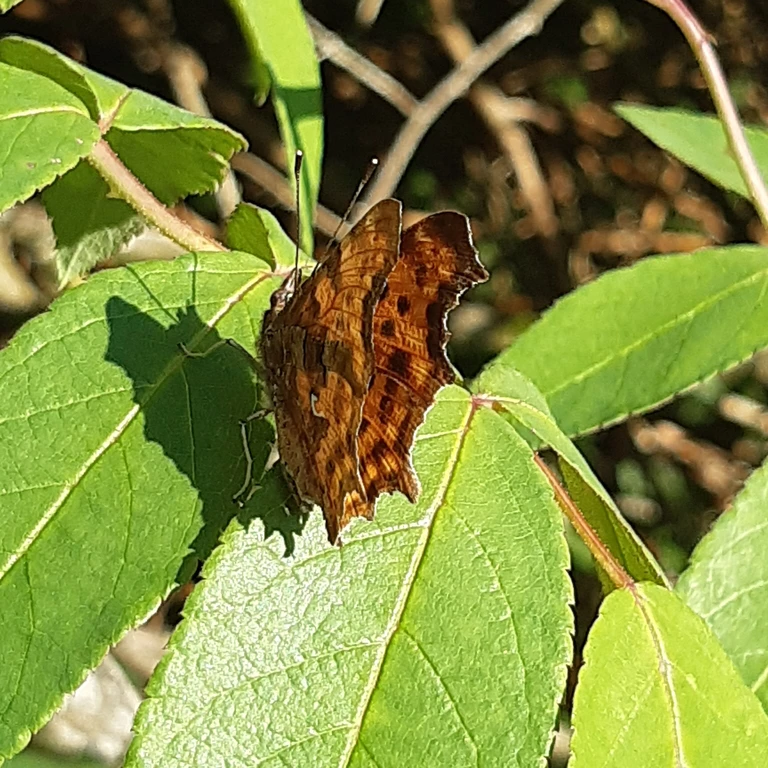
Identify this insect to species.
Polygonia c-album
